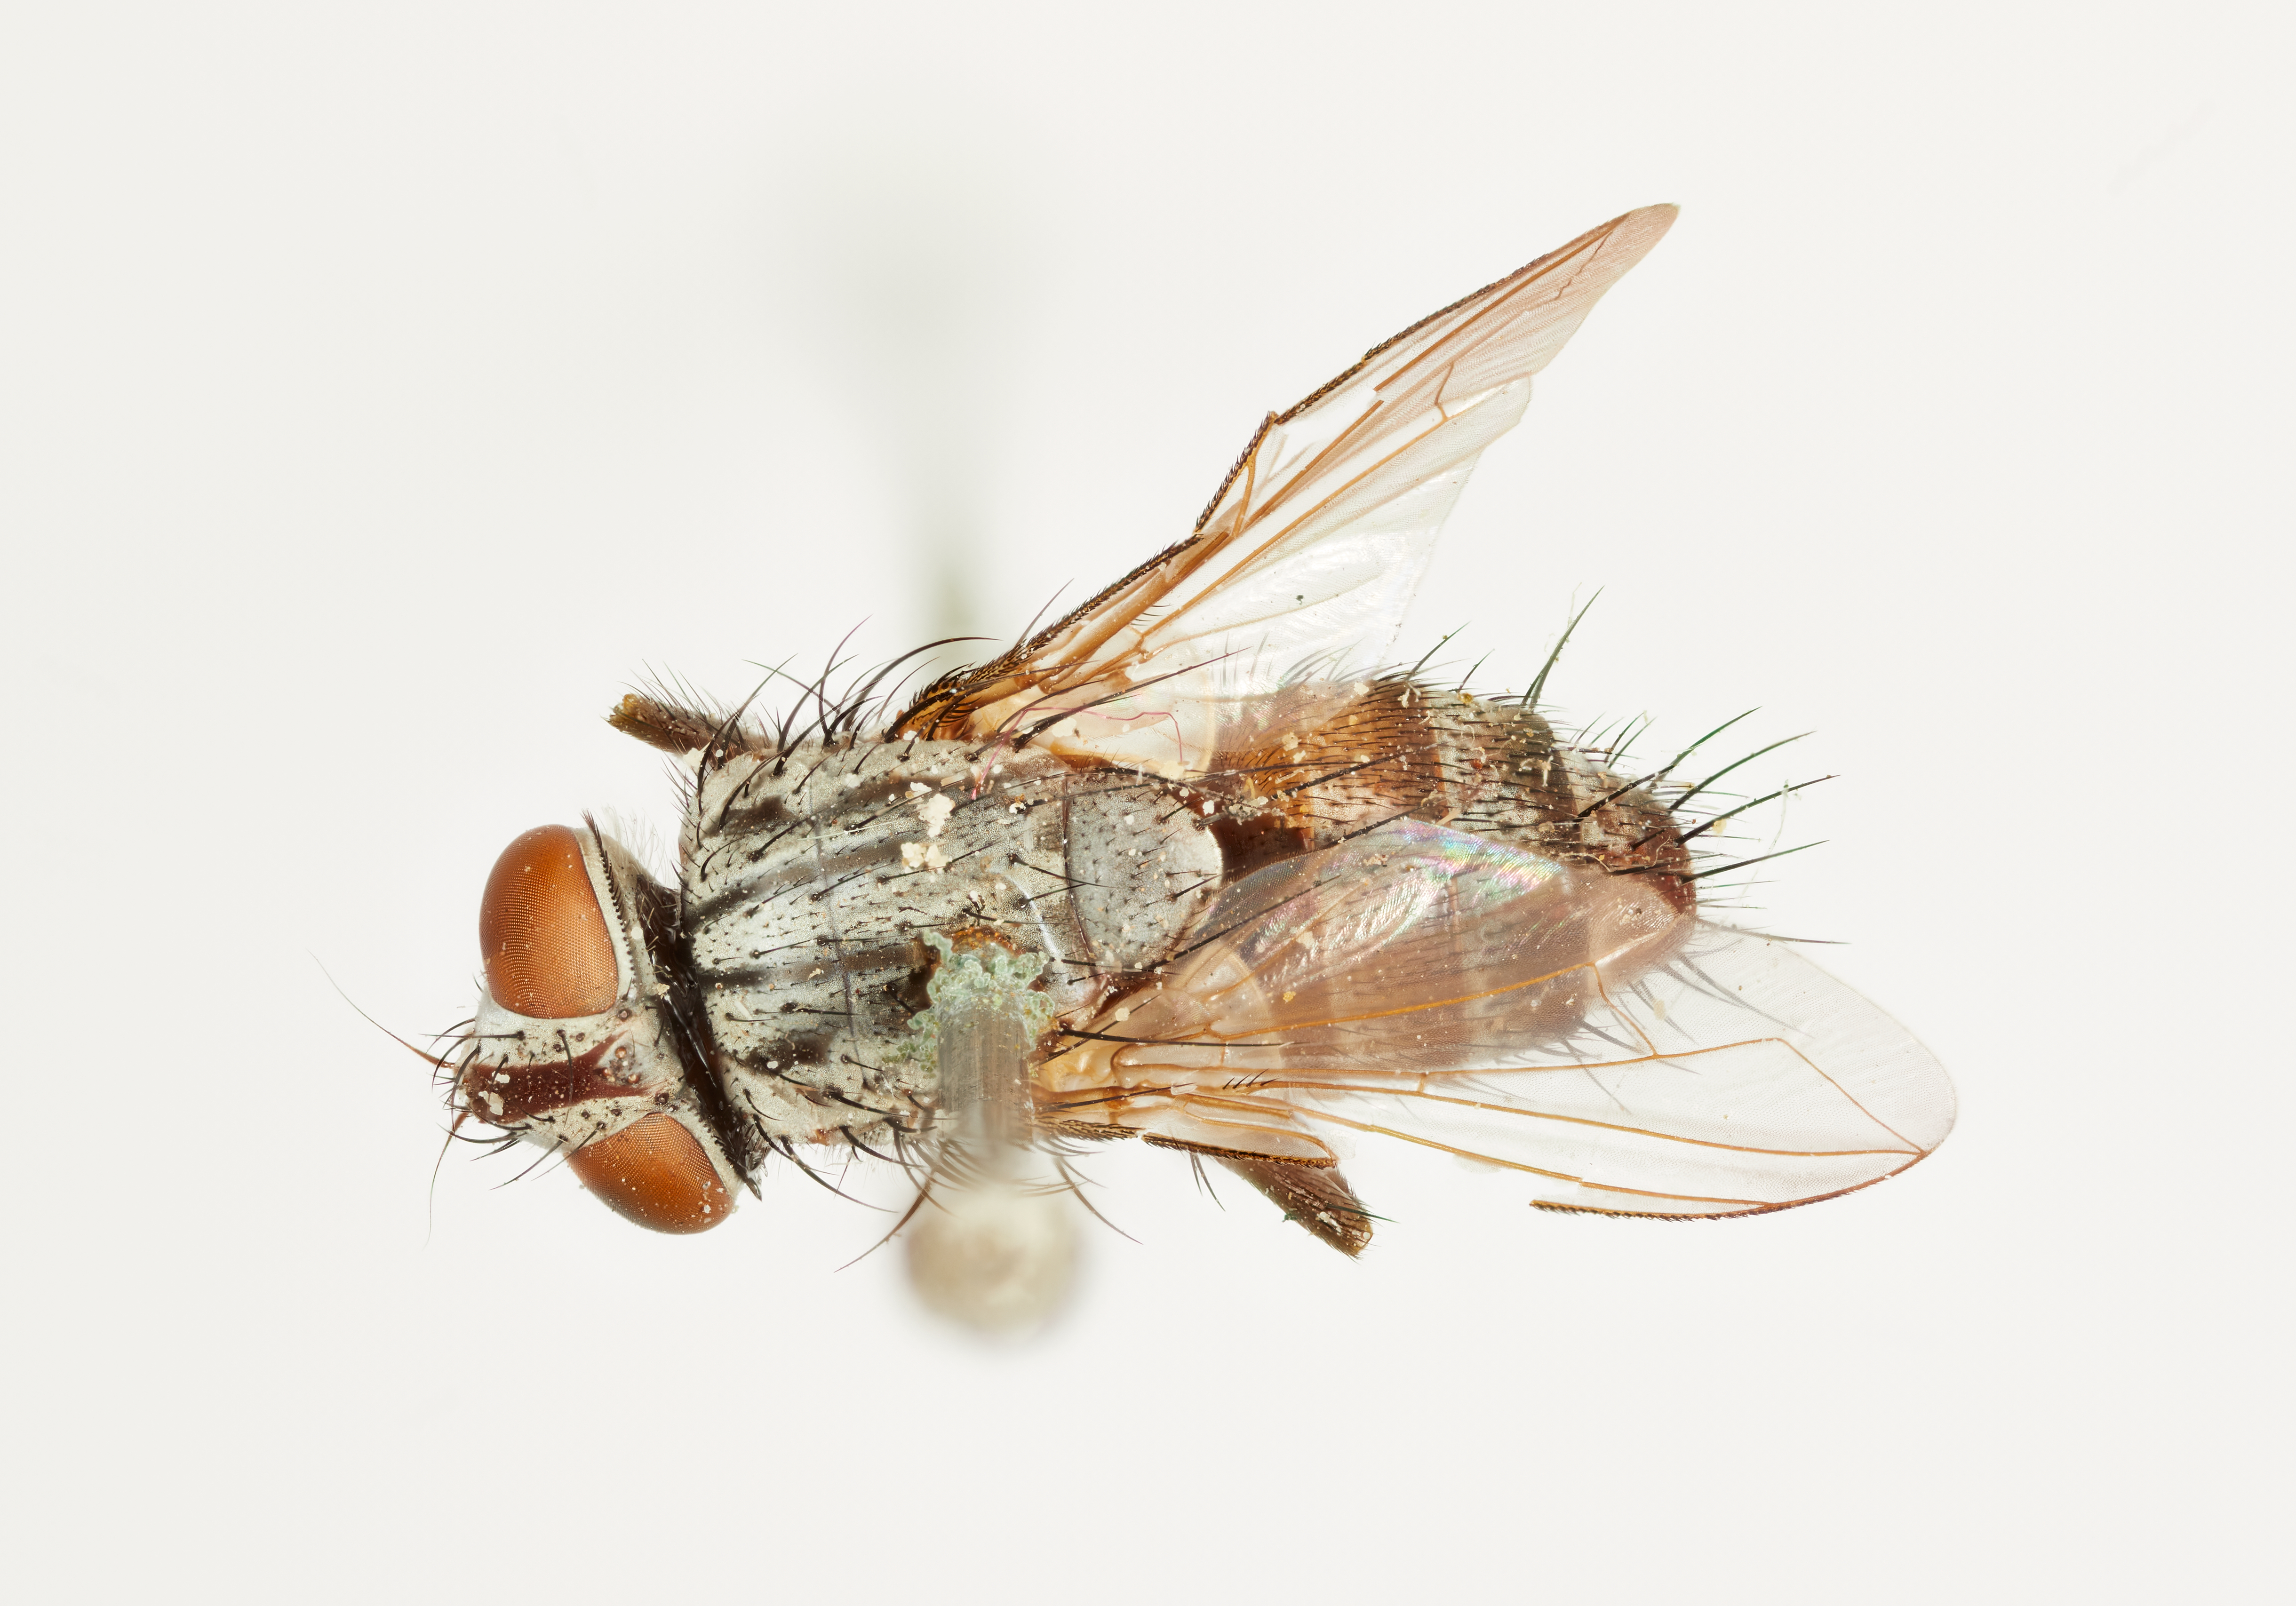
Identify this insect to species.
Frontina rubentis
